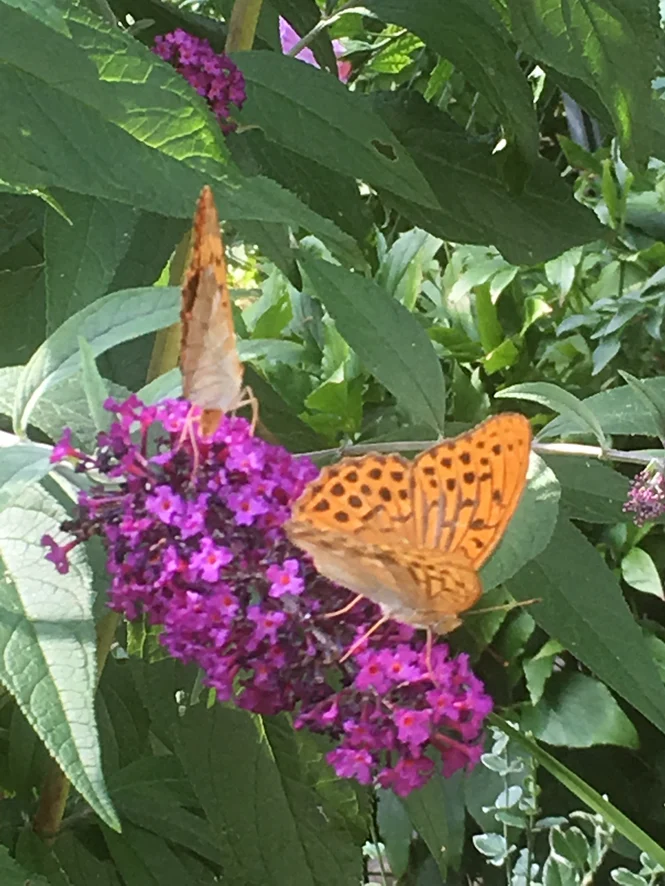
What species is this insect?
Argynnis paphia
